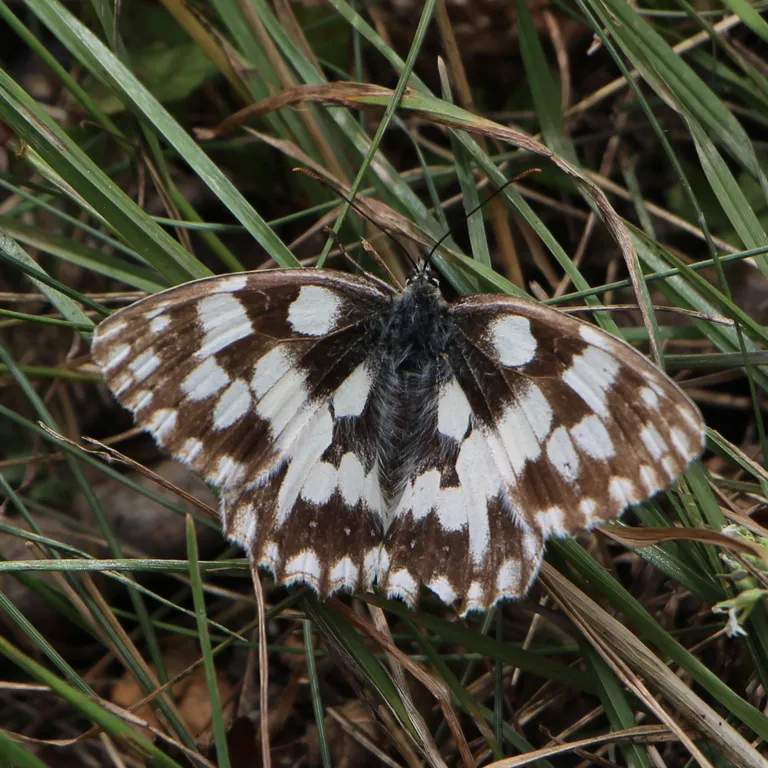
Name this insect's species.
Melanargia galathea
